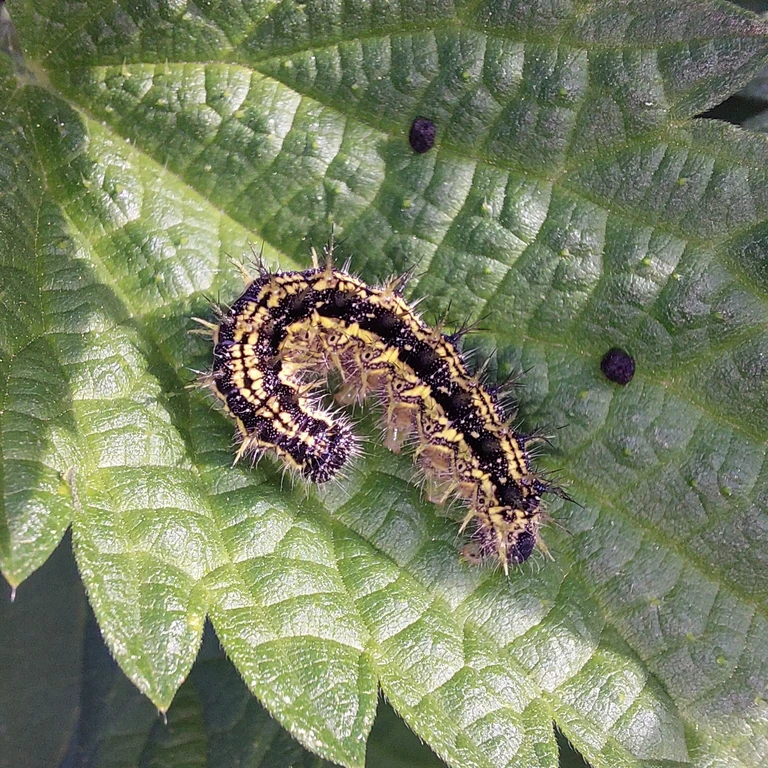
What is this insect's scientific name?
Aglais urticae
